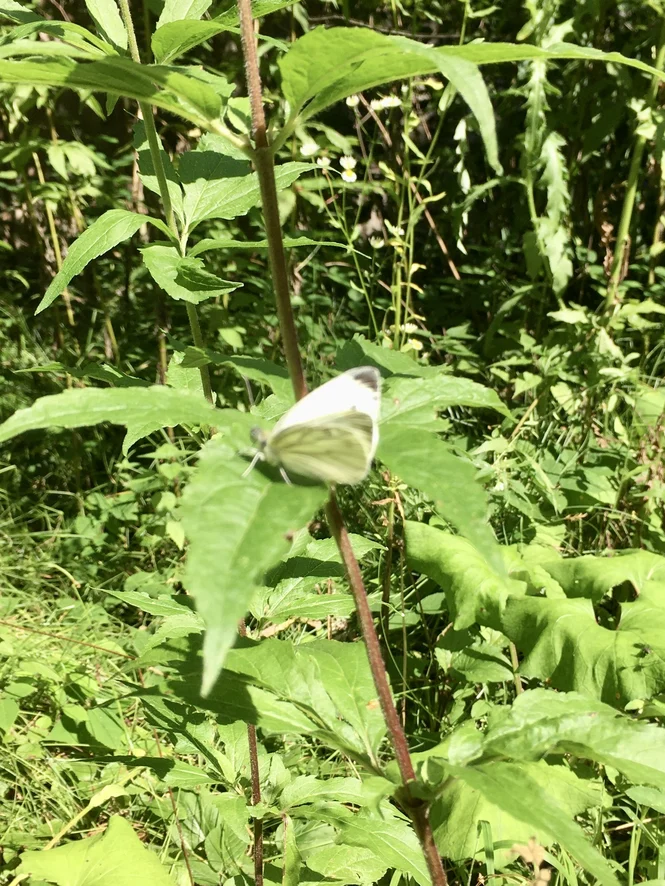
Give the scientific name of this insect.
Pieris napi
